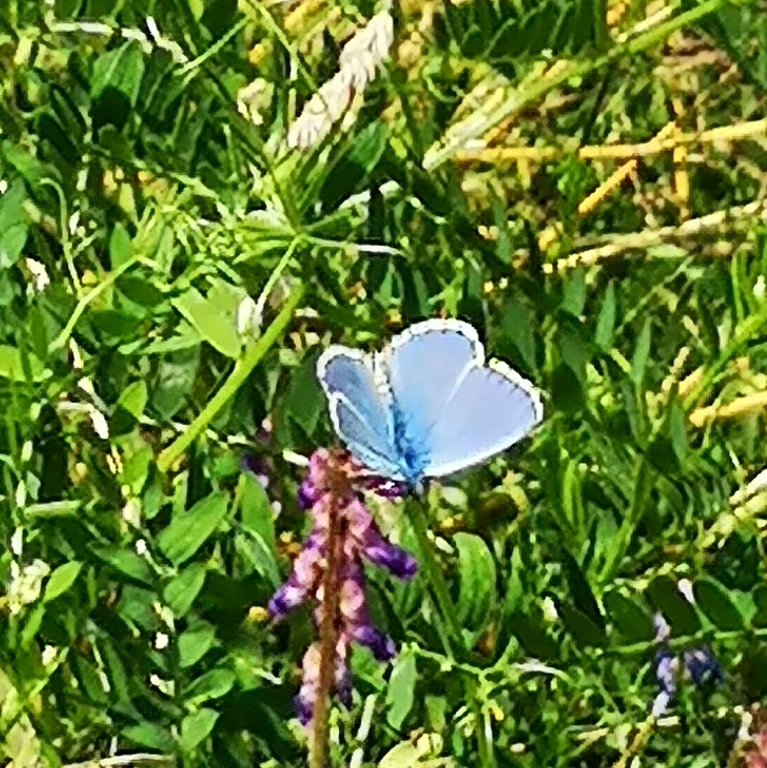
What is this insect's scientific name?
Lysandra bellargus
